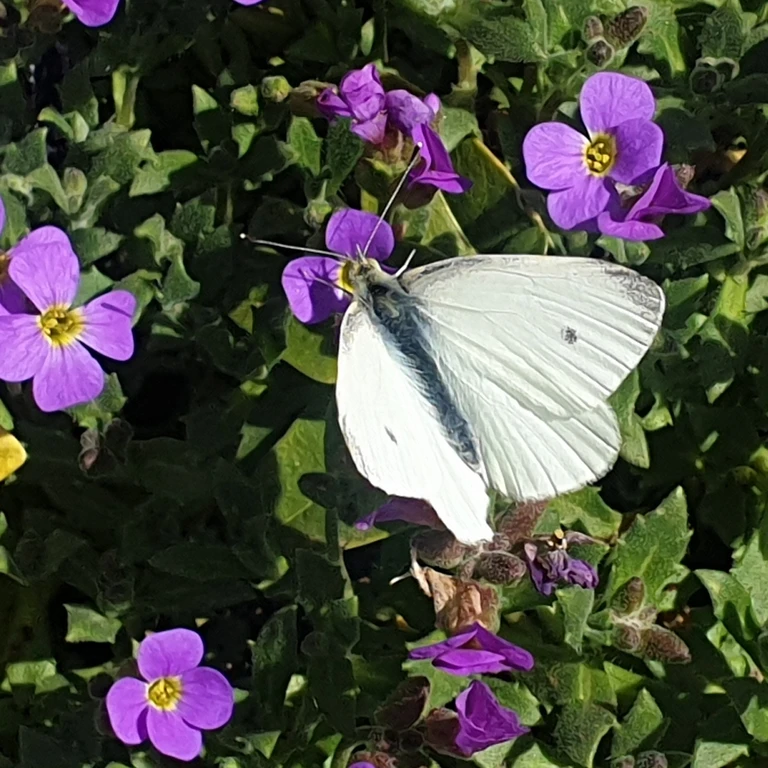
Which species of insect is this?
Pieris rapae
